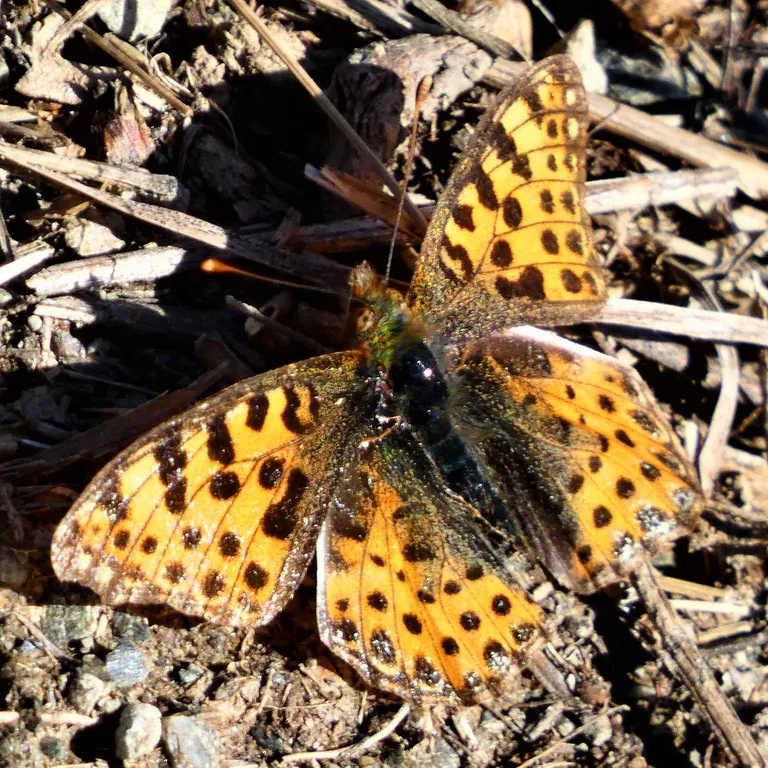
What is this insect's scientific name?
Issoria lathonia
